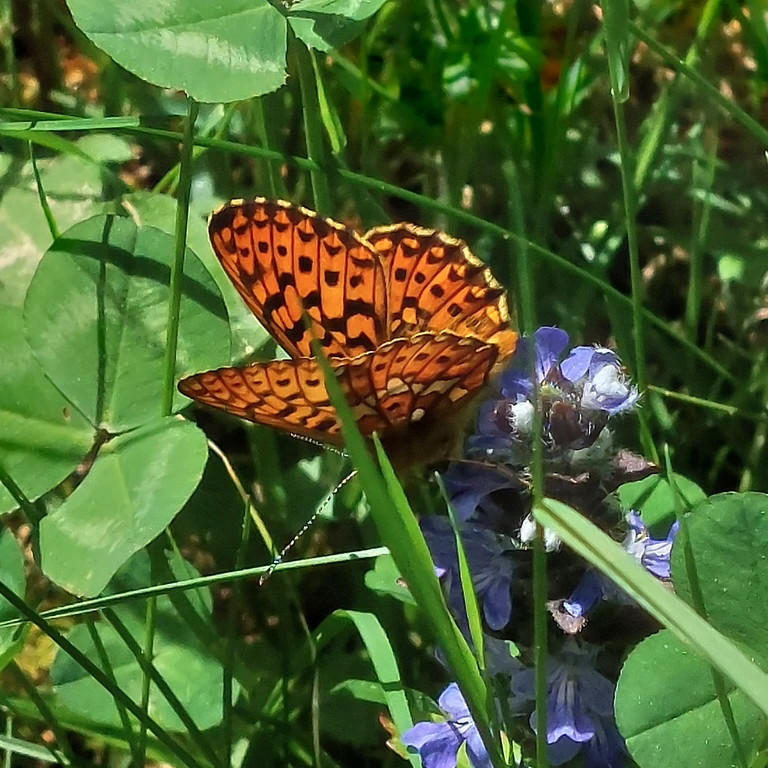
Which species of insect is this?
Boloria euphrosyne (also Clossiana euphrosyne)
